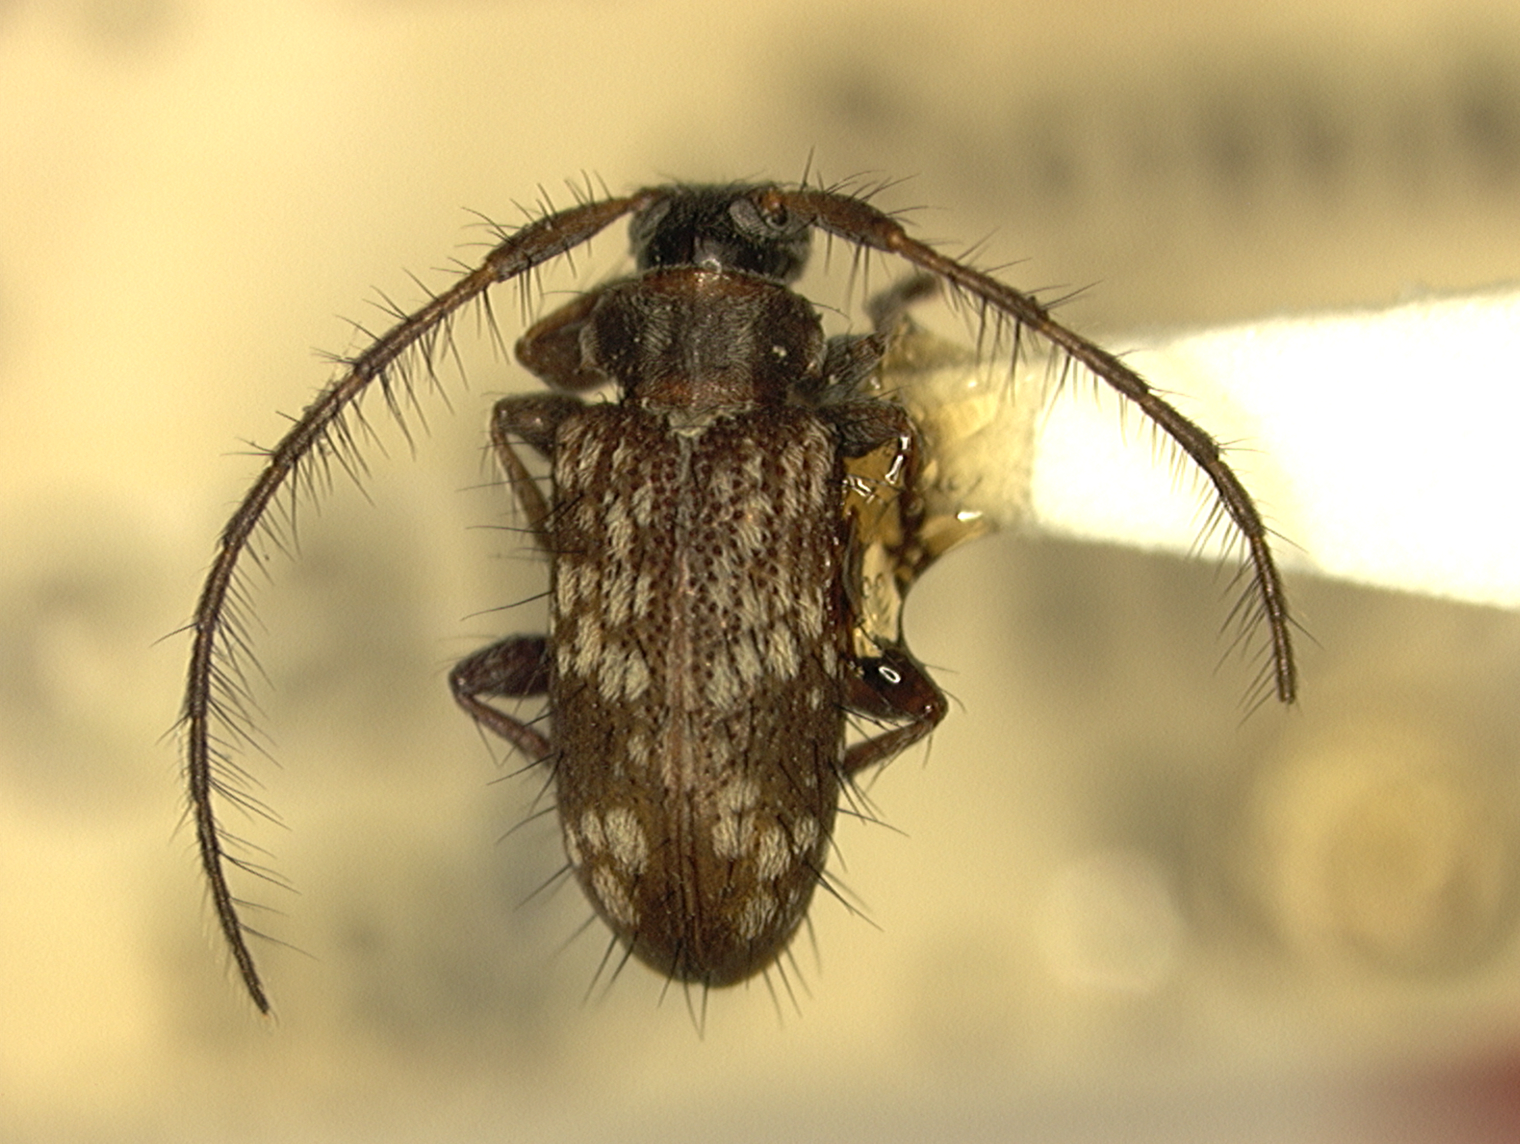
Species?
Exocentrus actinophorae
